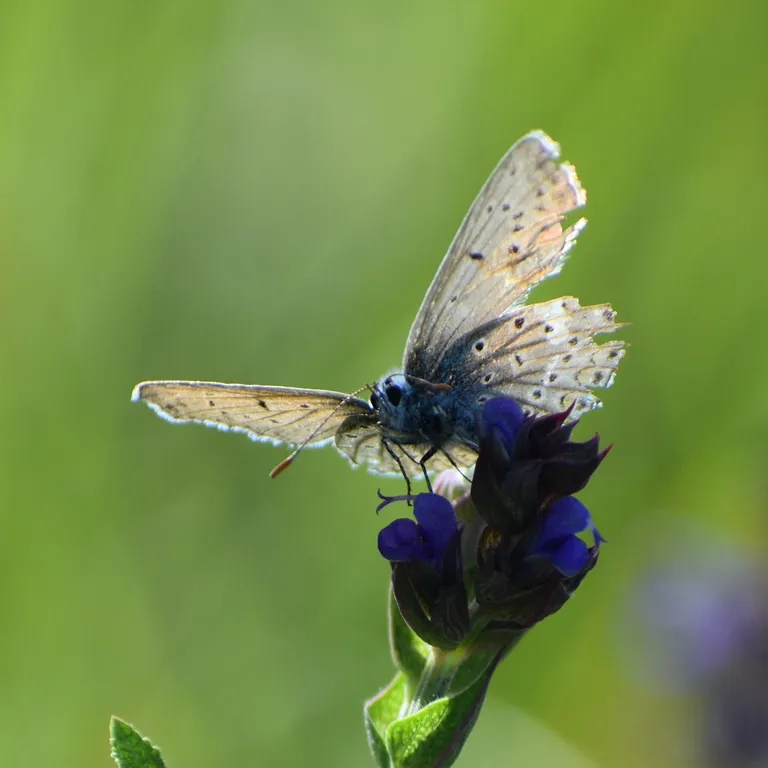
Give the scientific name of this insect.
Polyommatus icarus
